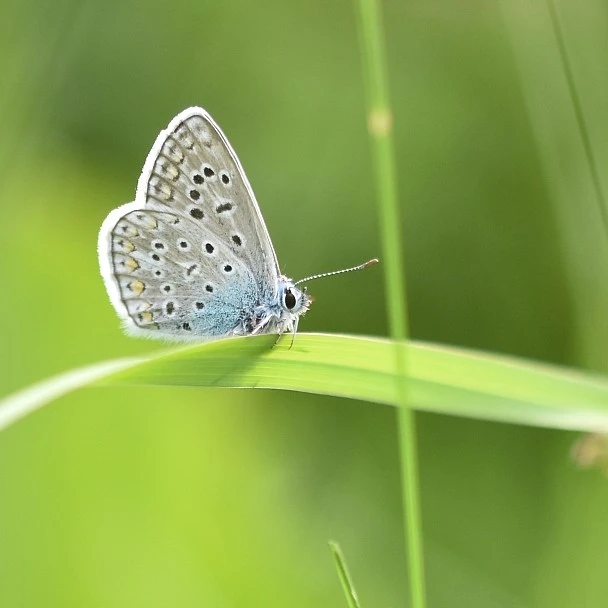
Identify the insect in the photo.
Polyommatus icarus
